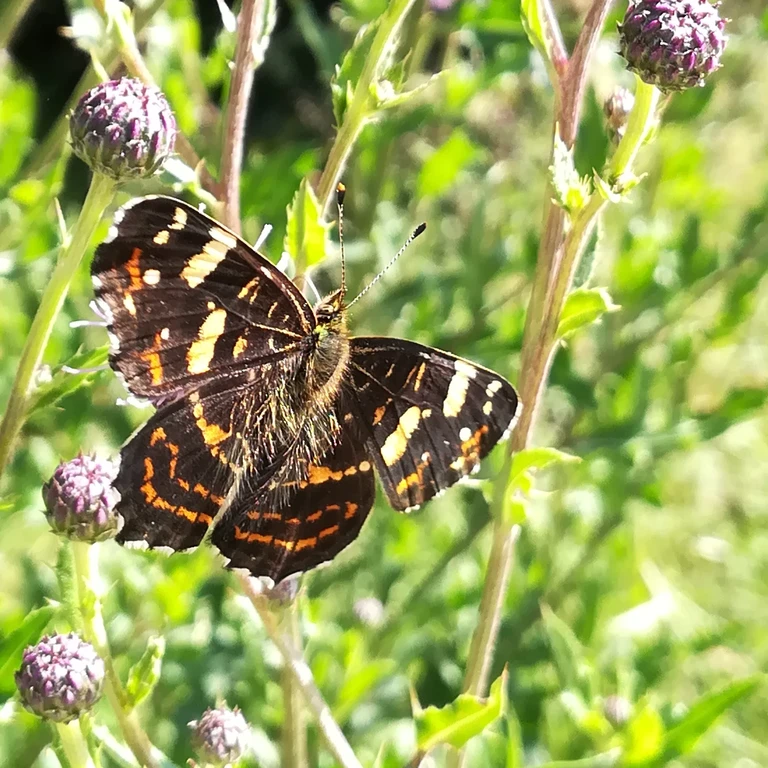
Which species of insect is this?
Araschnia levana
